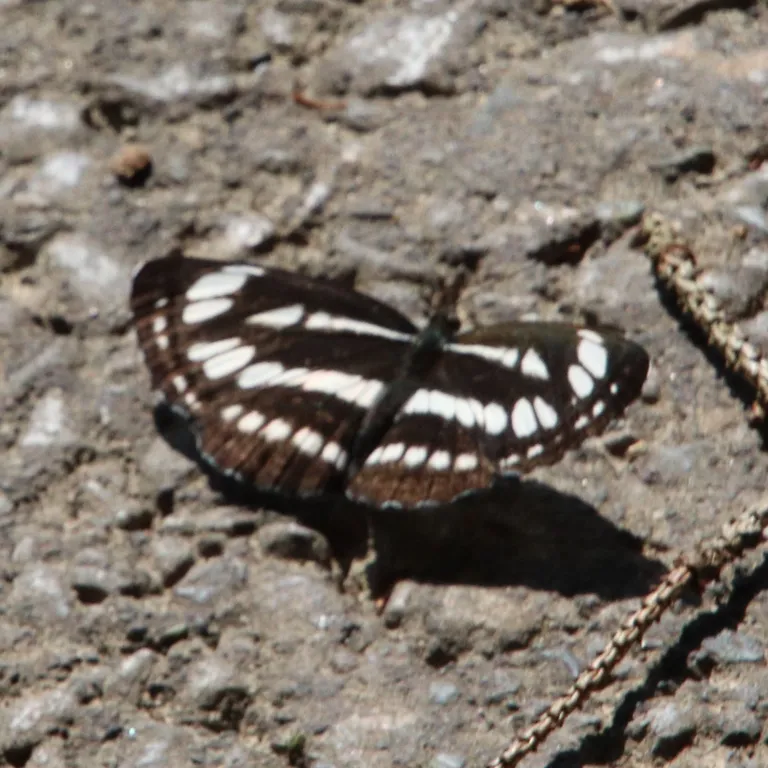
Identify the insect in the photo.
Neptis sappho
